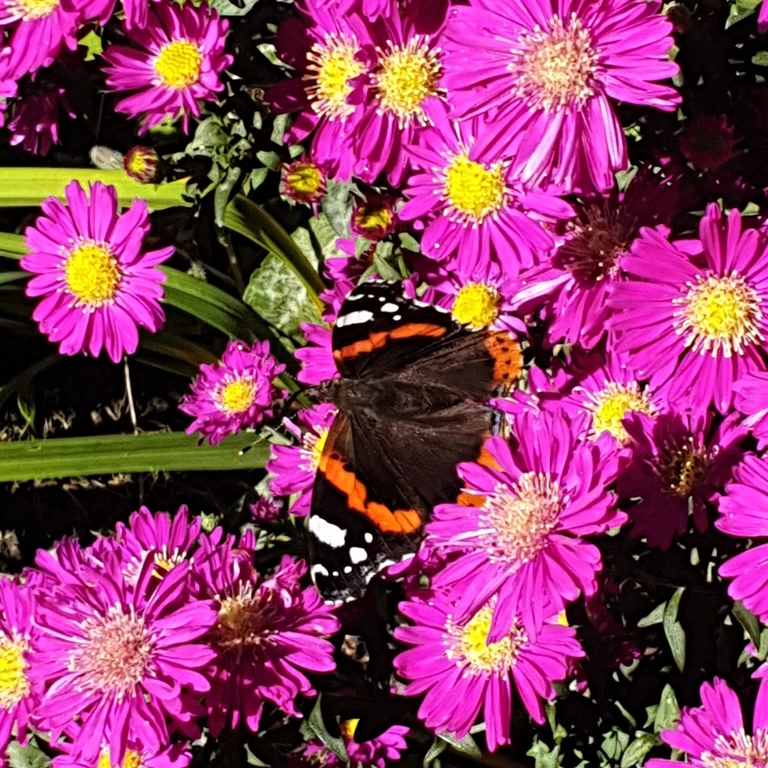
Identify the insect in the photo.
Vanessa atalanta
